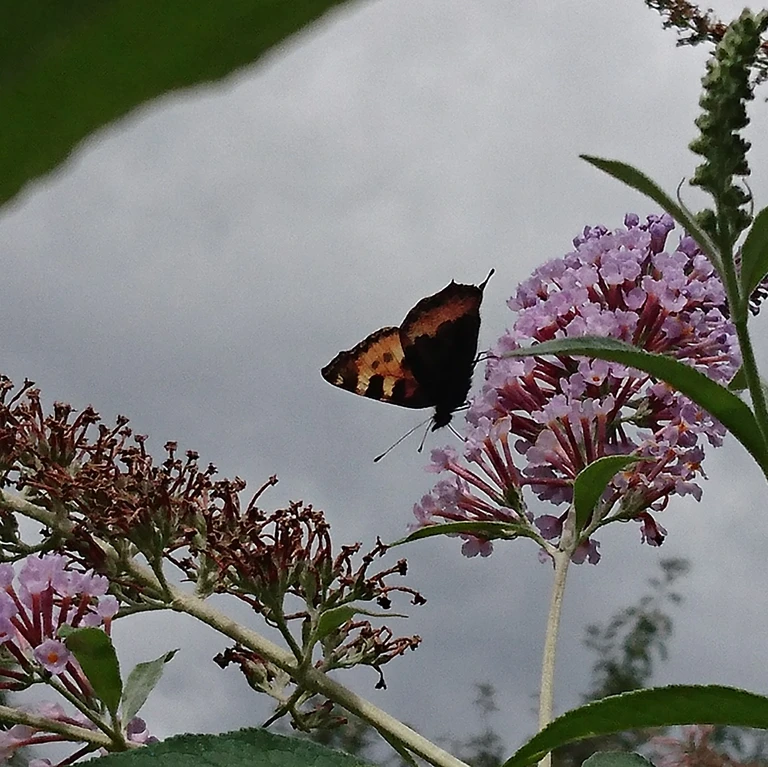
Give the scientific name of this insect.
Aglais urticae
